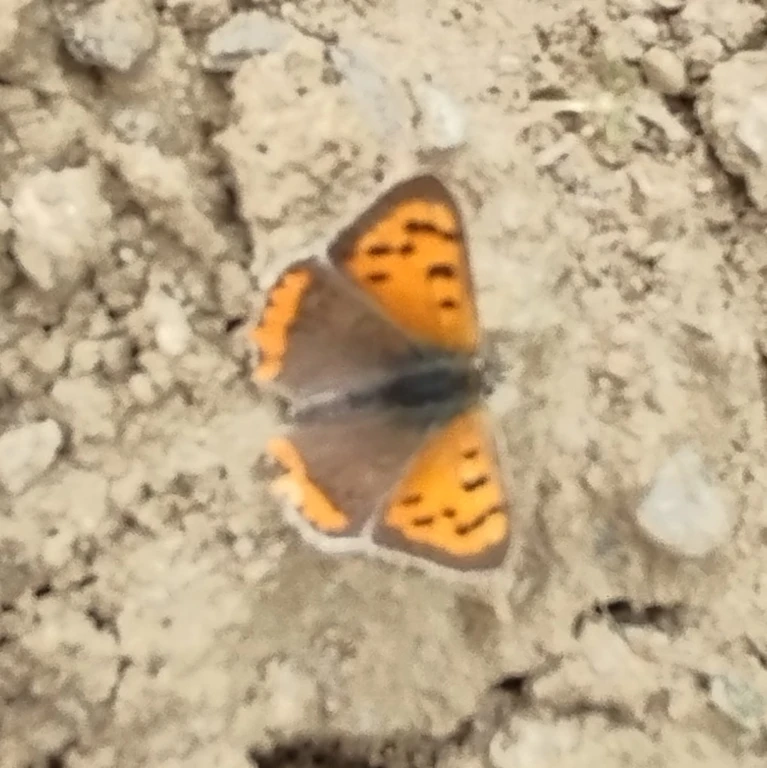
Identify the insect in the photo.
Lycaena phlaeas
